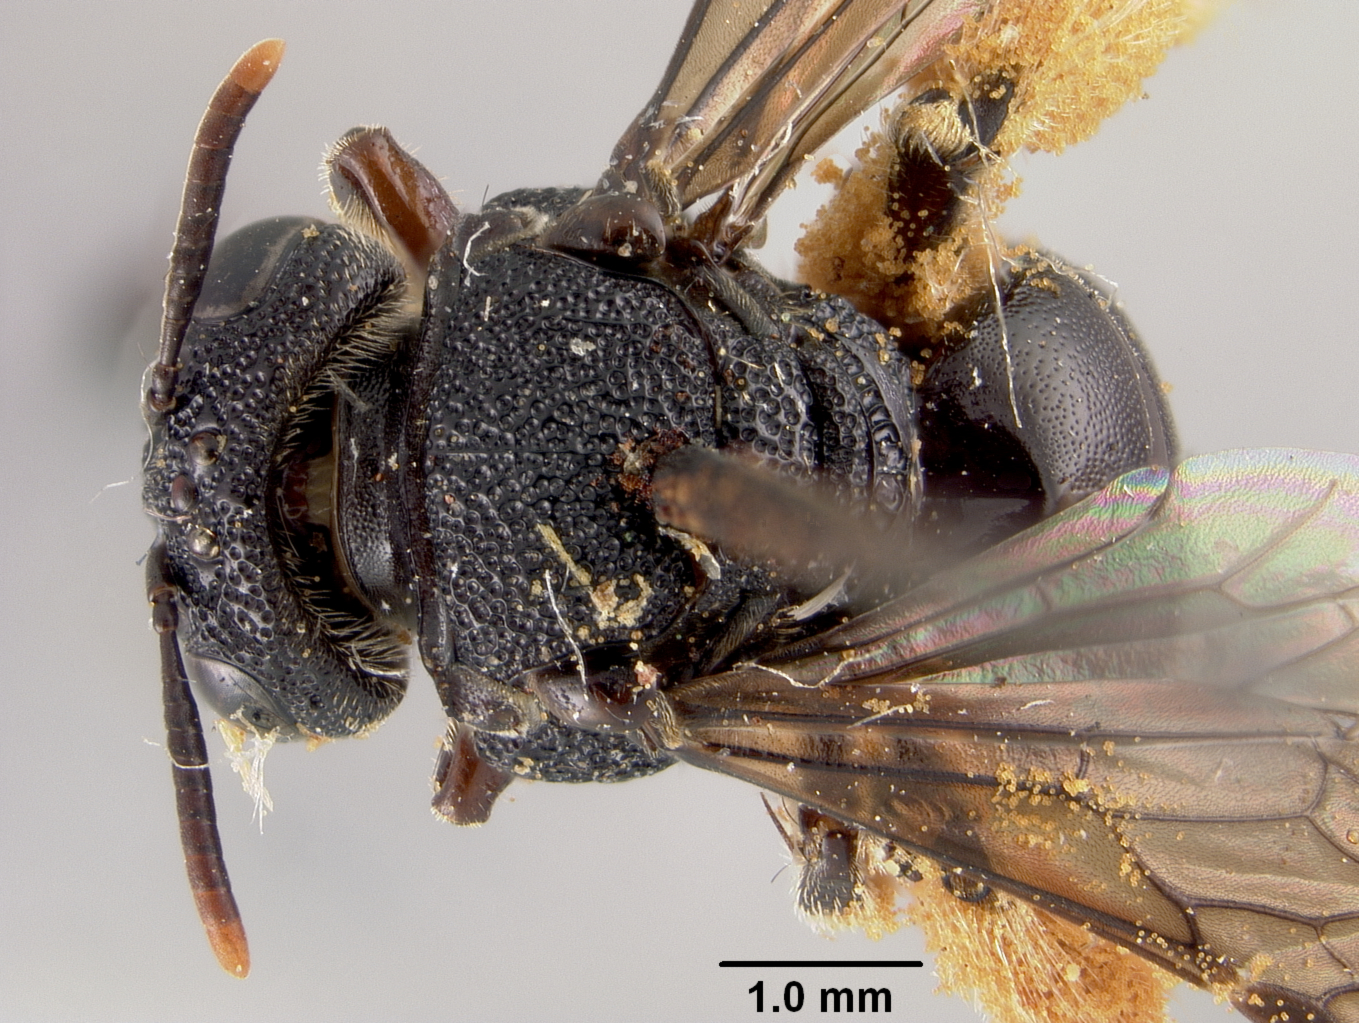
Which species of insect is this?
Pseudopanurgus rufosignatus
